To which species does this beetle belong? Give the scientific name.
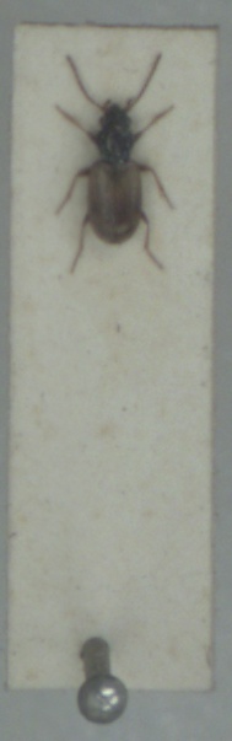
Bembidion ephippium
